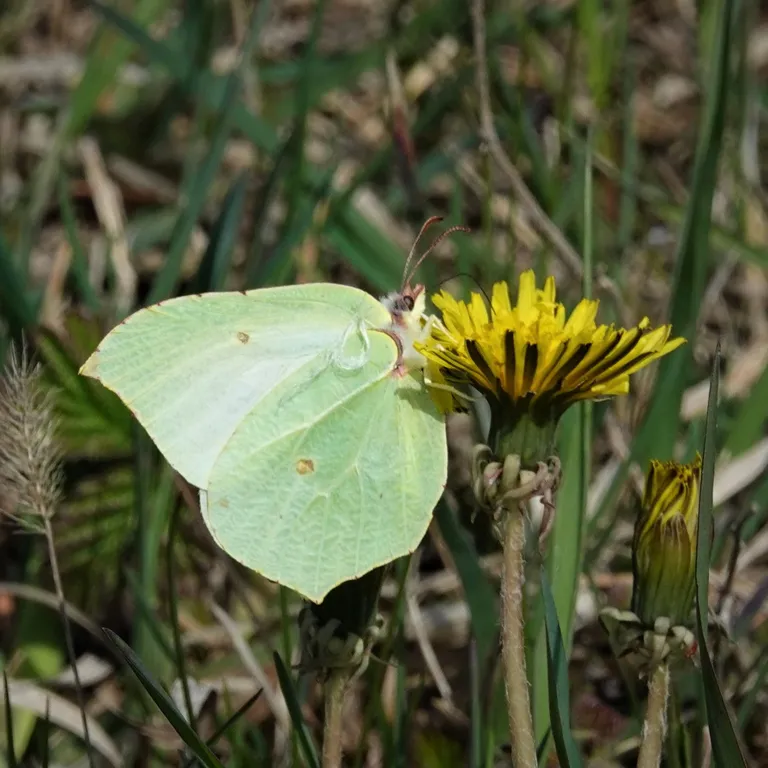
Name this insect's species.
Gonepteryx rhamni
